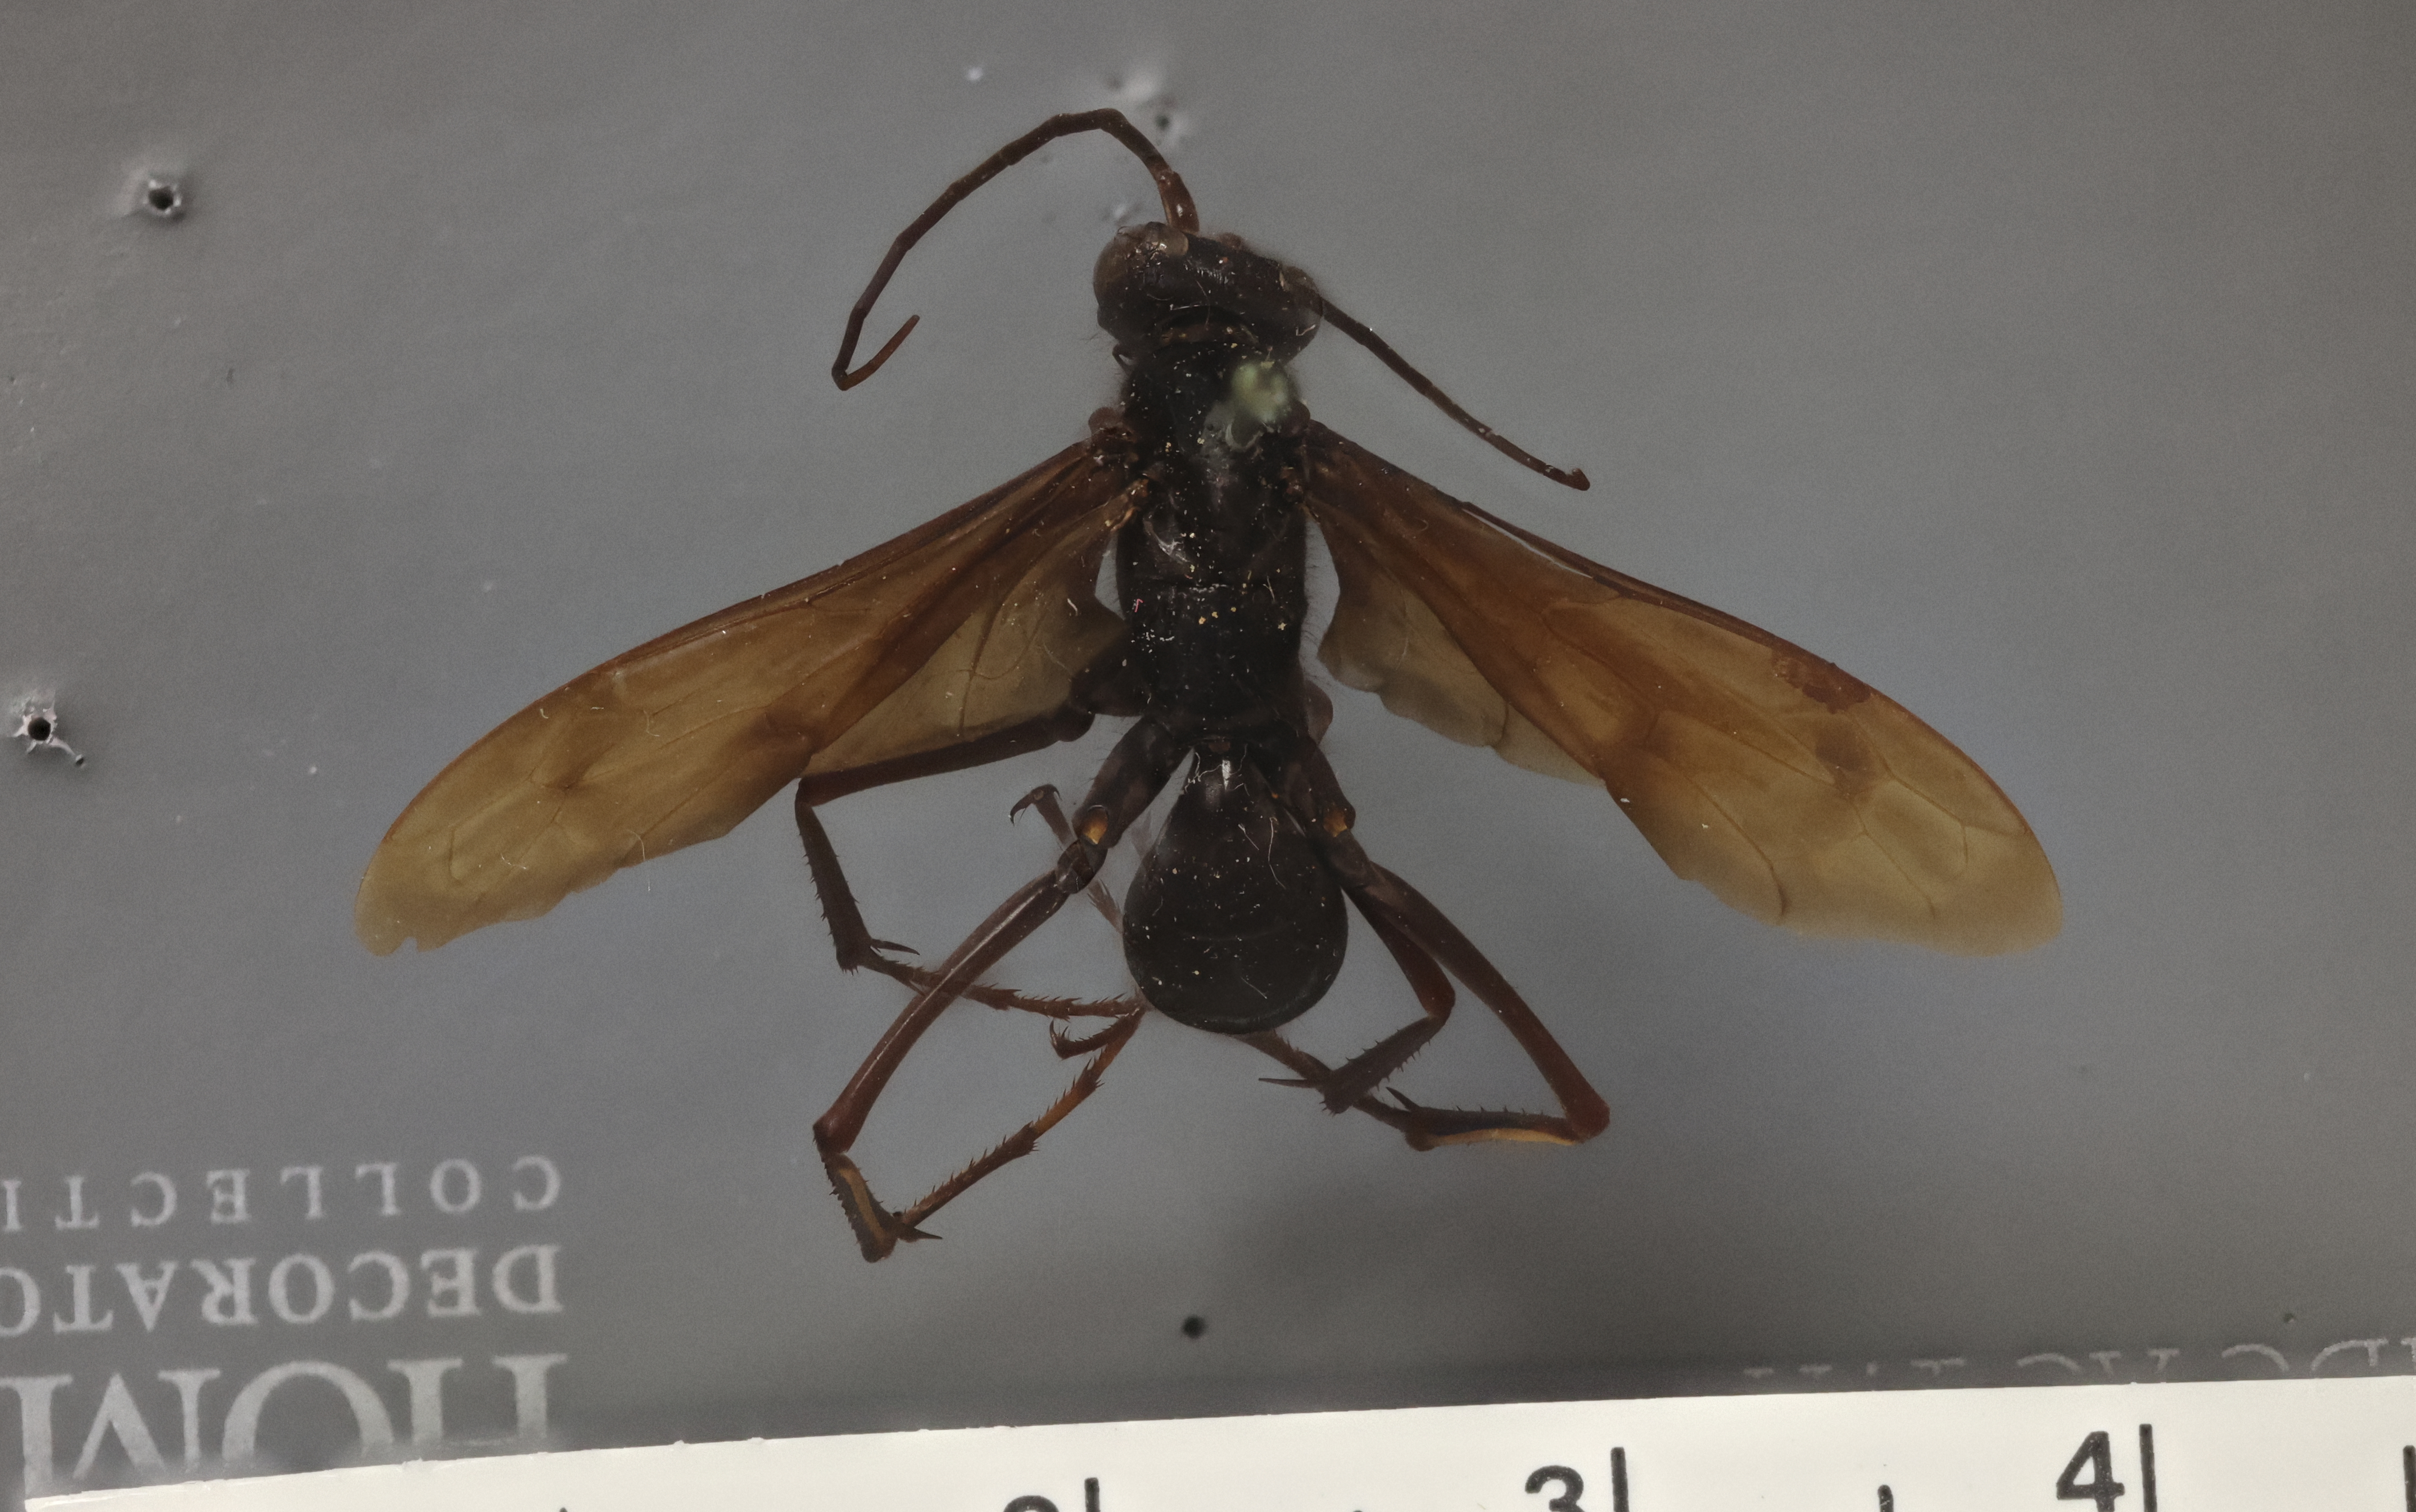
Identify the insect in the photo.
Monodontonyx plutonis
